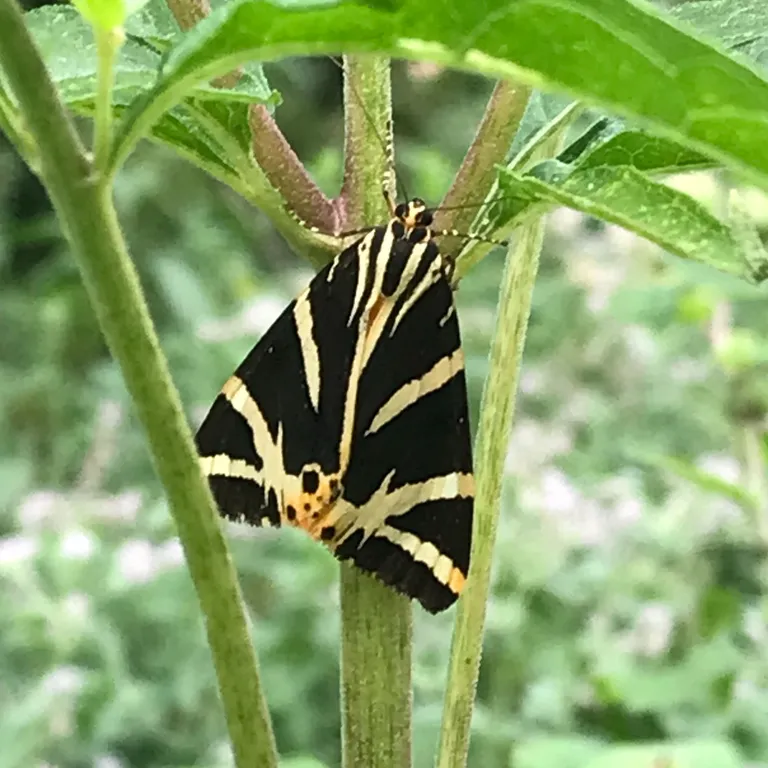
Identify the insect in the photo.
Euplagia quadripunctaria
